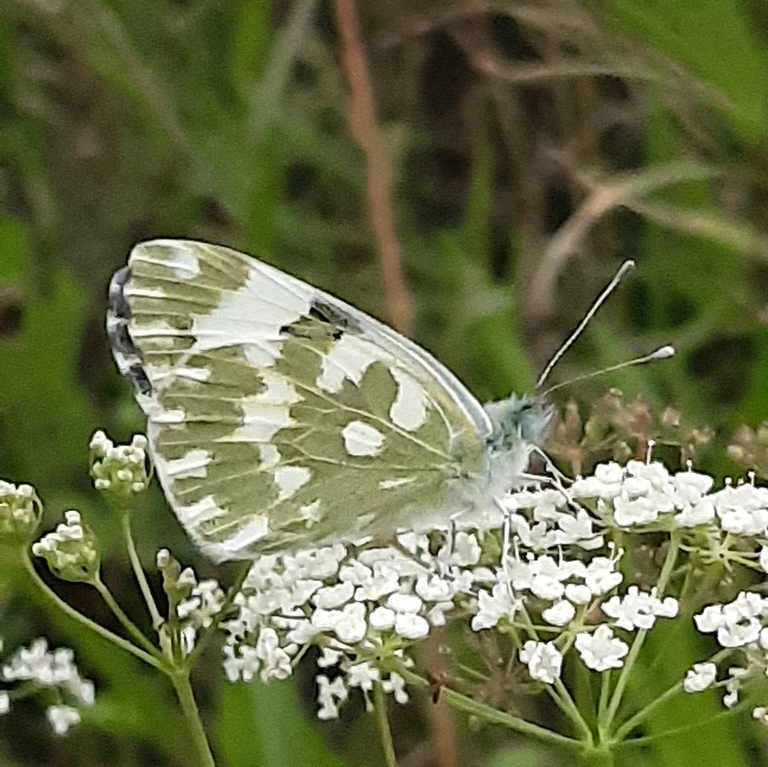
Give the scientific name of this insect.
Pontia edusa
